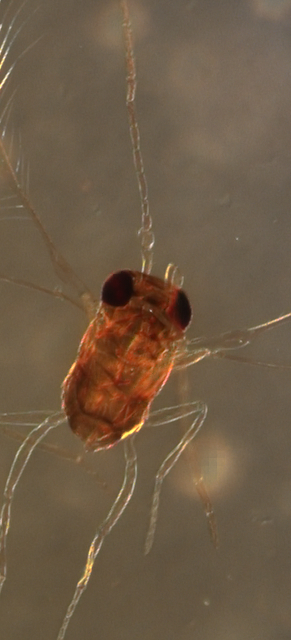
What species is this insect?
Dicopus halitus
